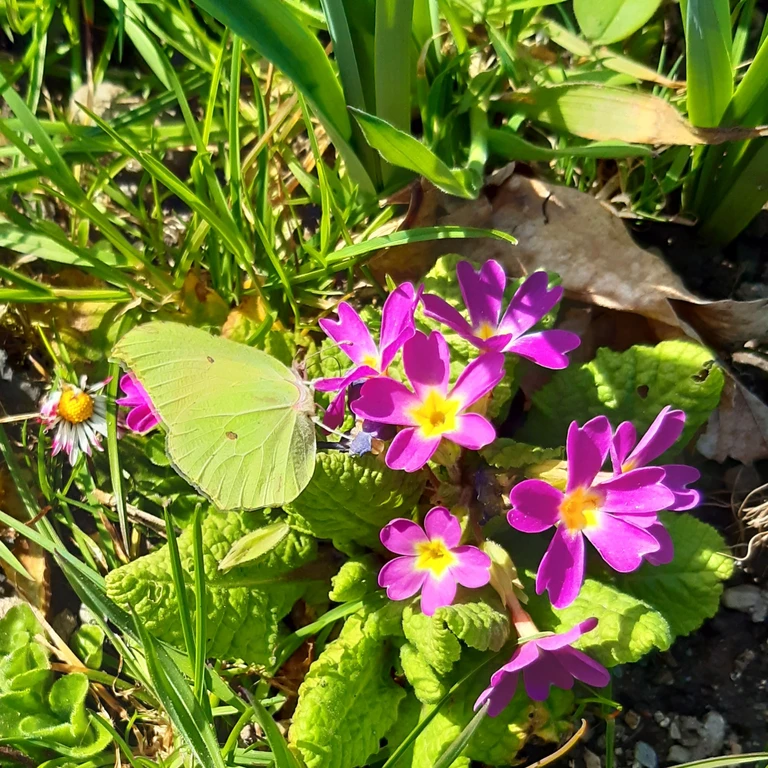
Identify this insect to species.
Gonepteryx rhamni
